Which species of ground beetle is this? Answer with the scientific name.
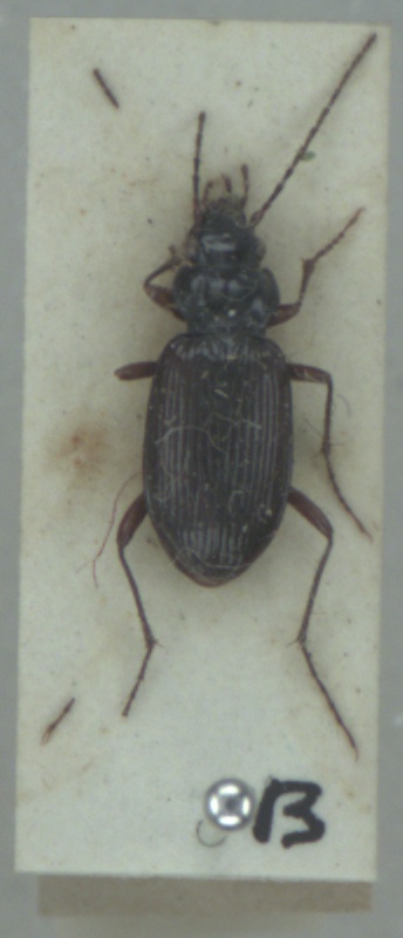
Nebria rufescens
